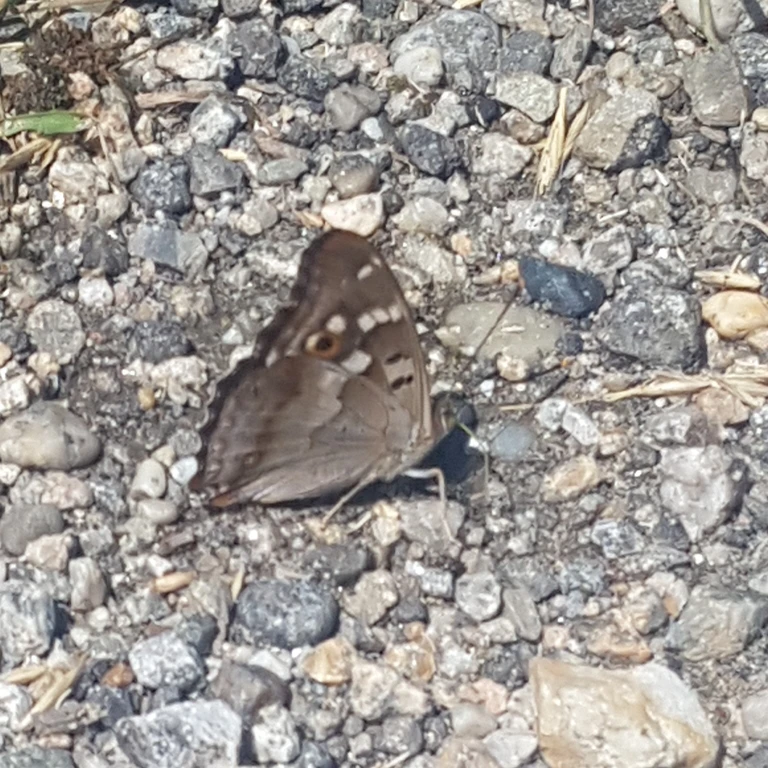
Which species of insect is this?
Apatura ilia
